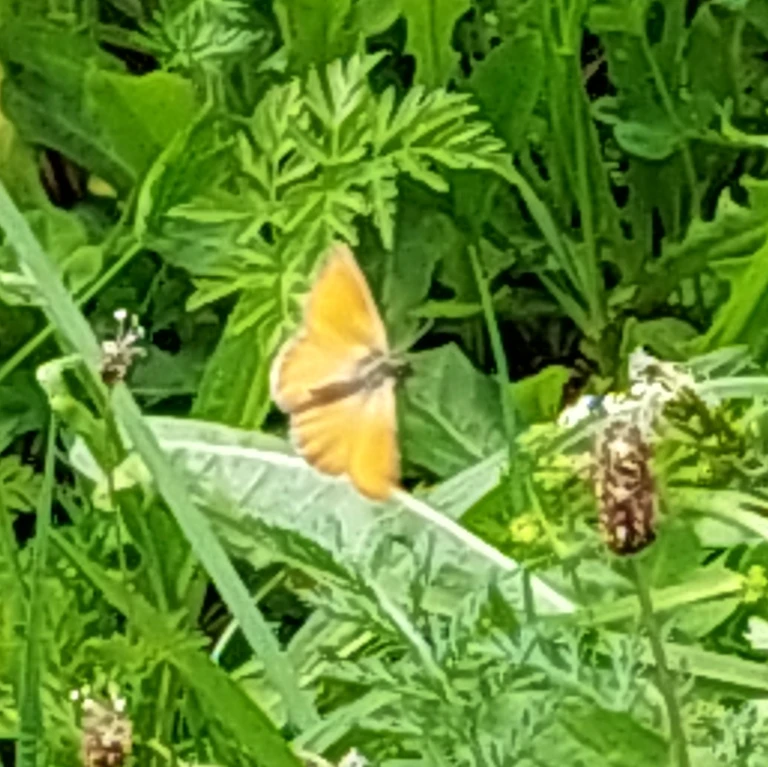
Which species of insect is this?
Coenonympha pamphilus
